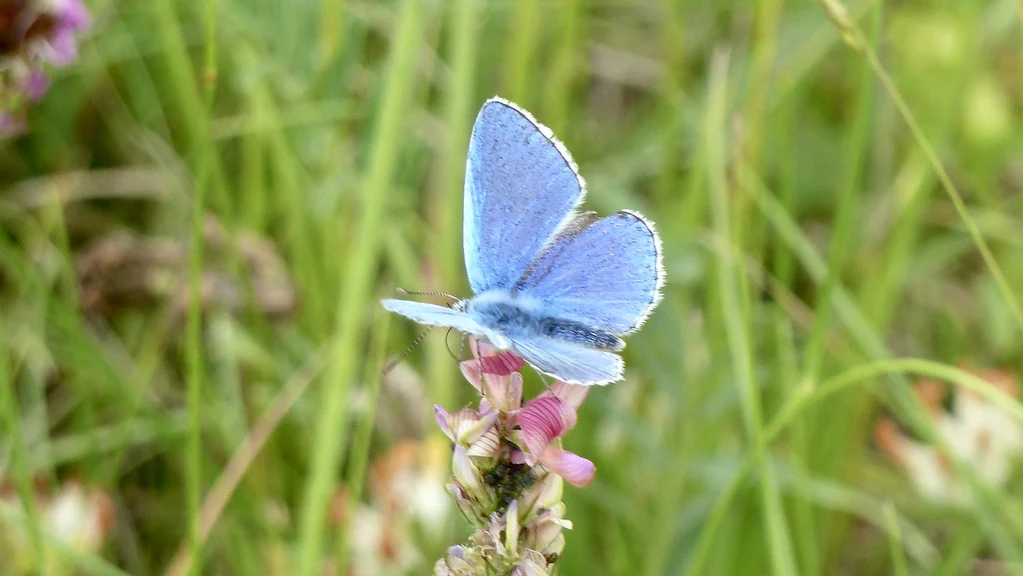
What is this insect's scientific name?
Lysandra bellargus
